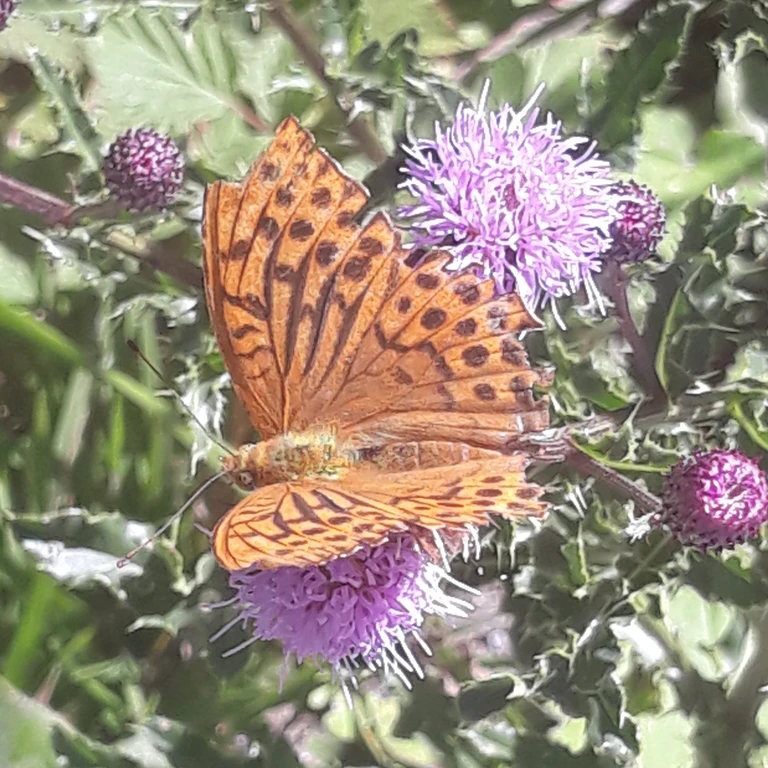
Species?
Argynnis paphia
